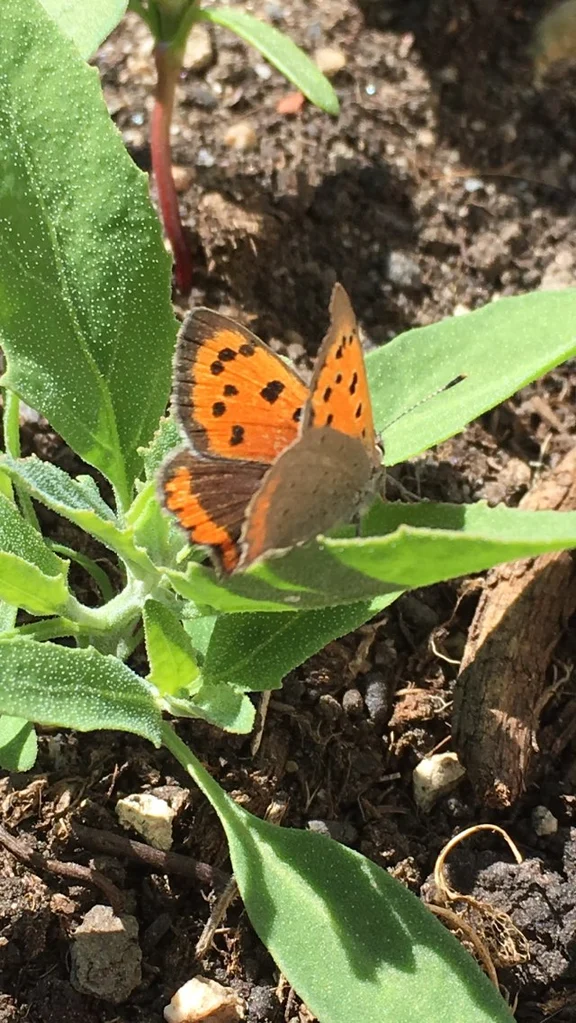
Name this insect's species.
Lycaena phlaeas
